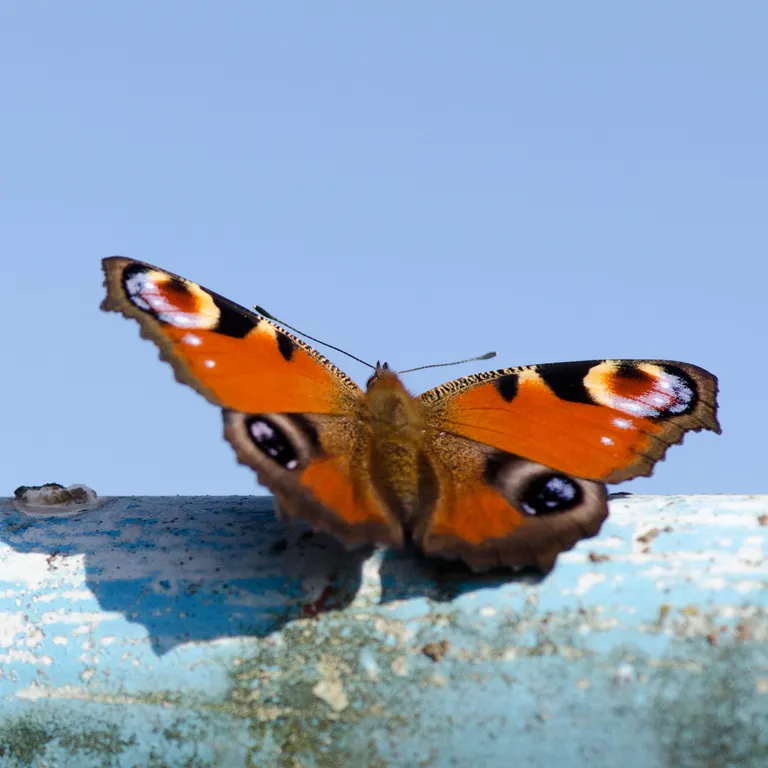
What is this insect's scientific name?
Aglais io
